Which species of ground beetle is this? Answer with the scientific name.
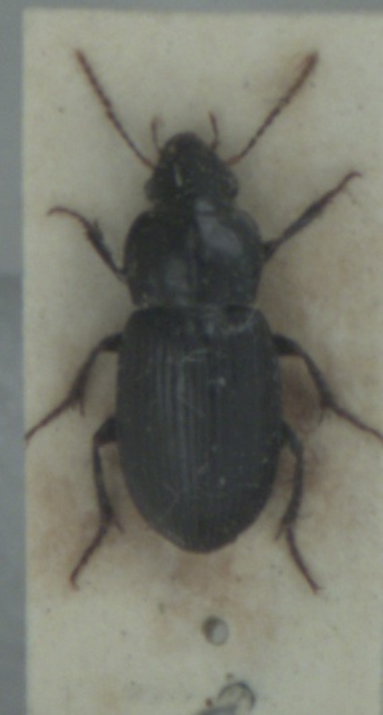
Harpalus rufipalpis
